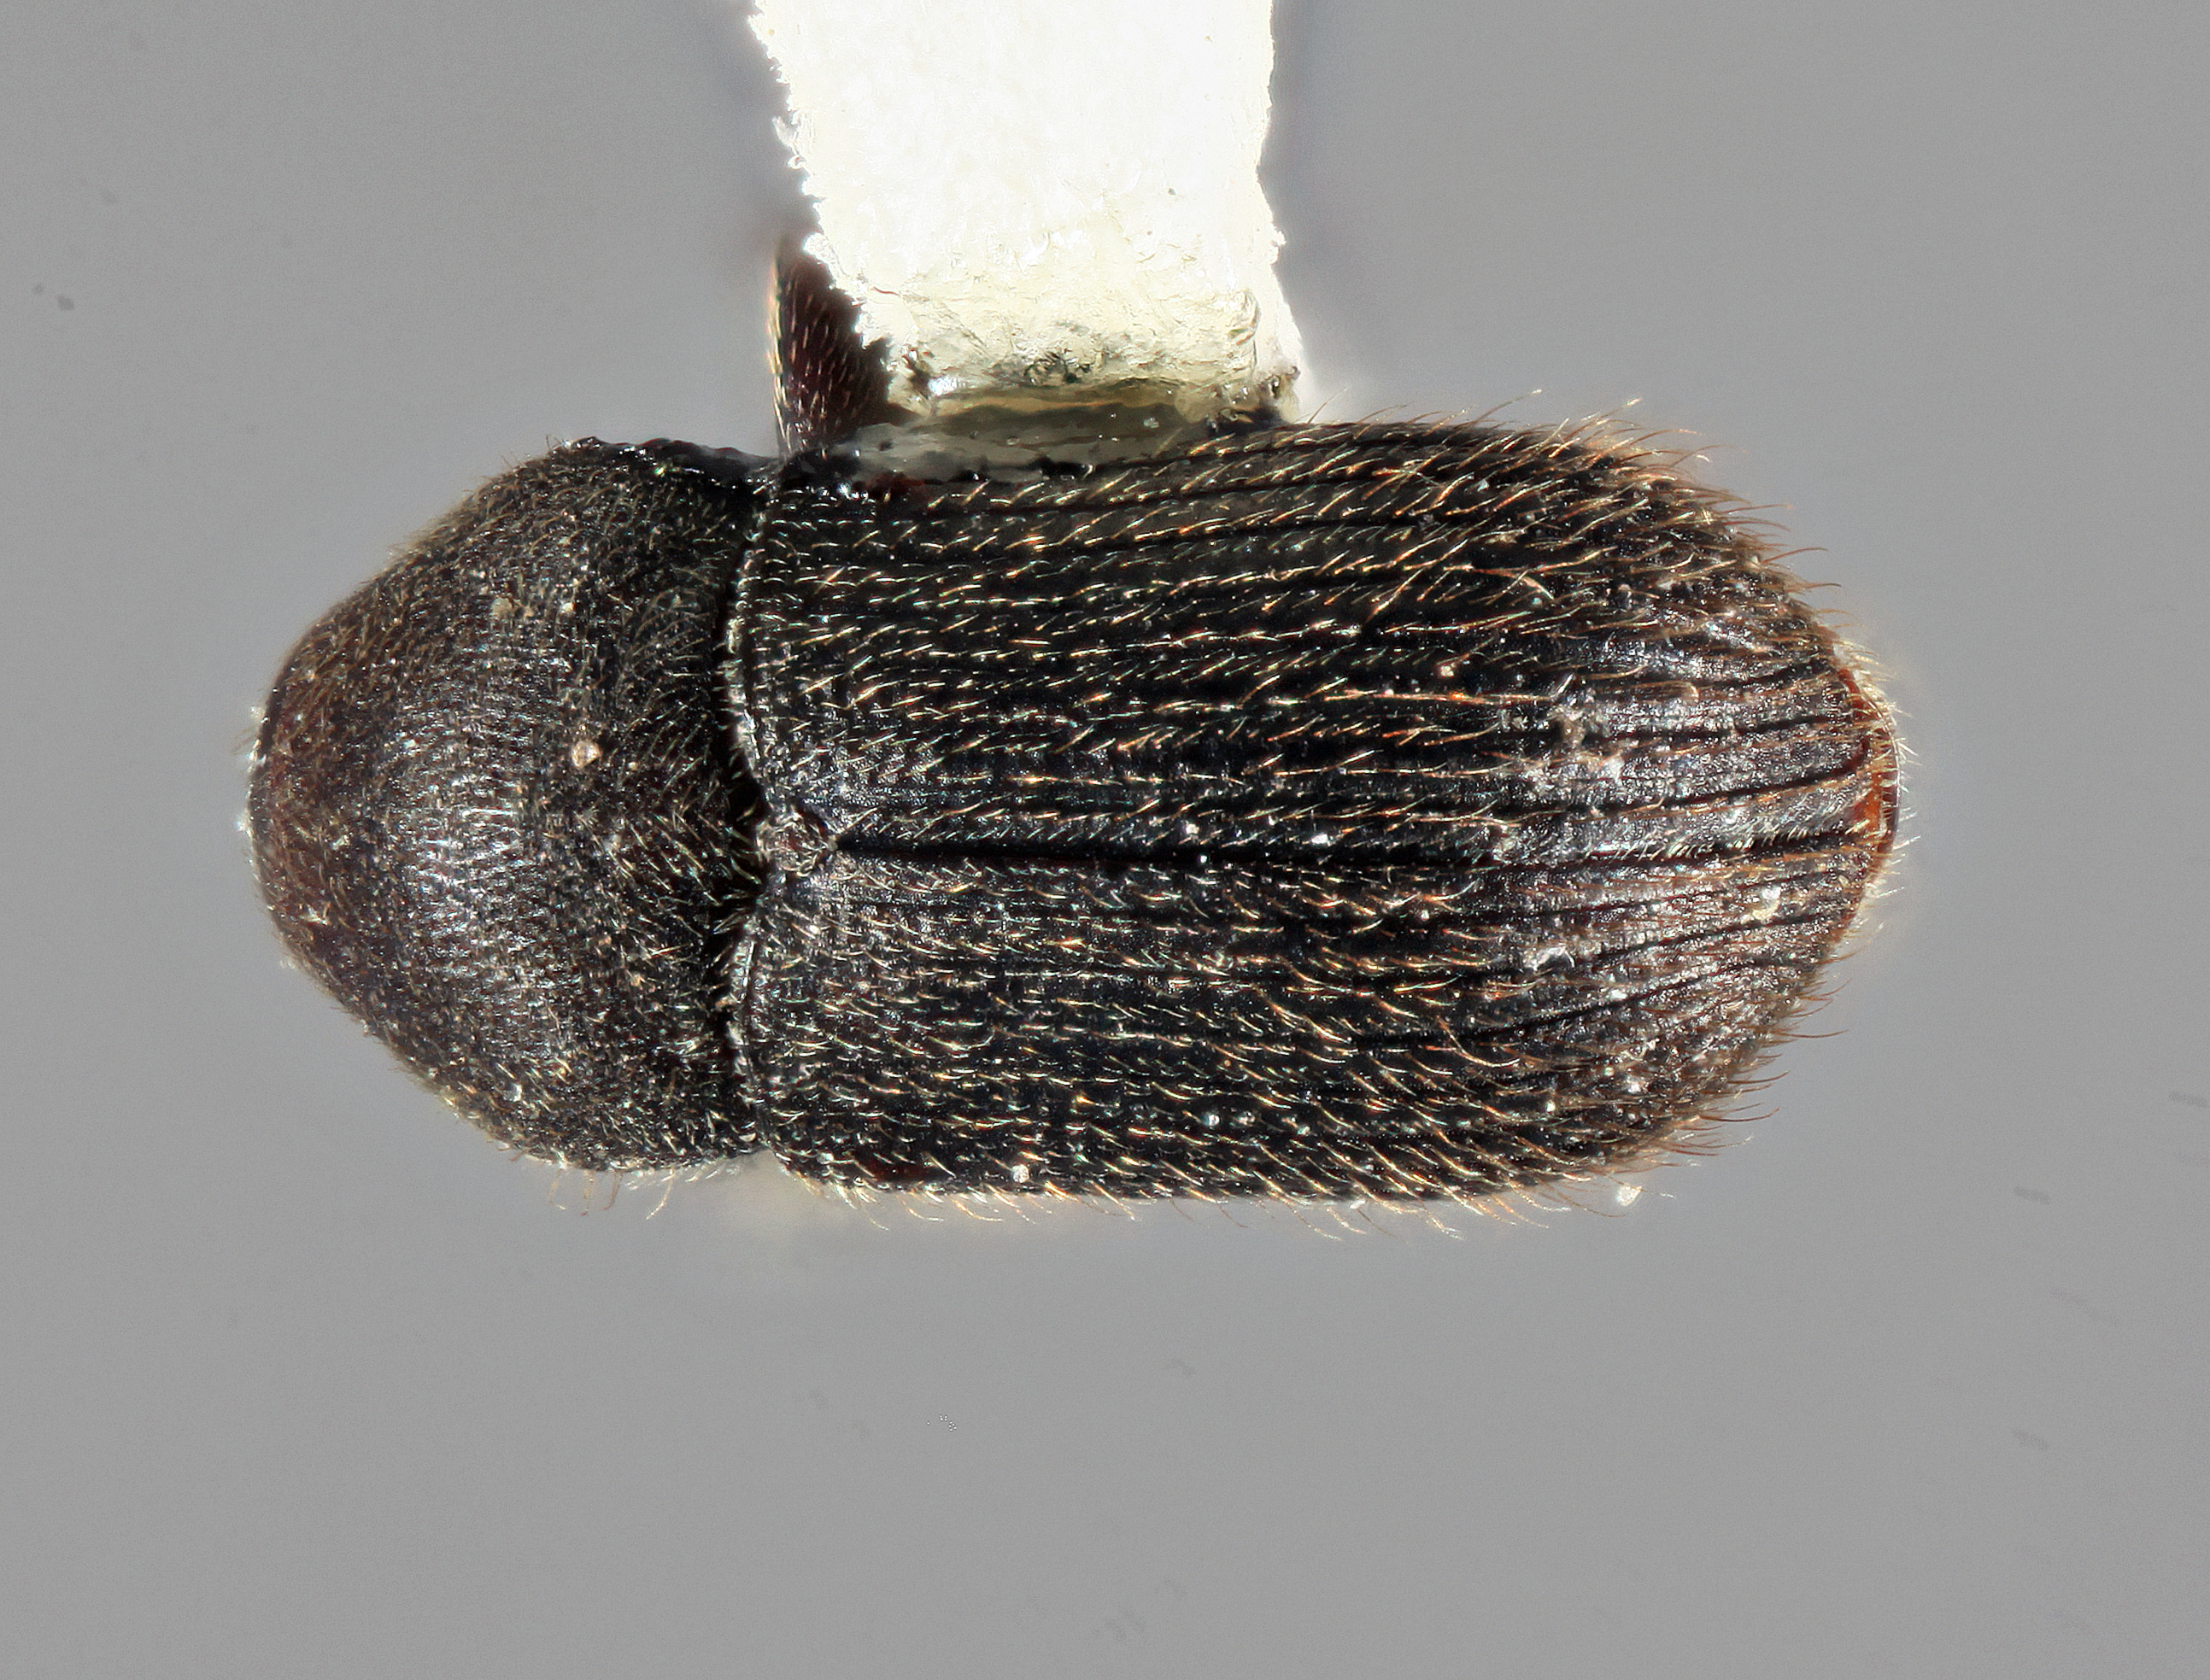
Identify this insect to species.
Bothrosternus hirsutus
